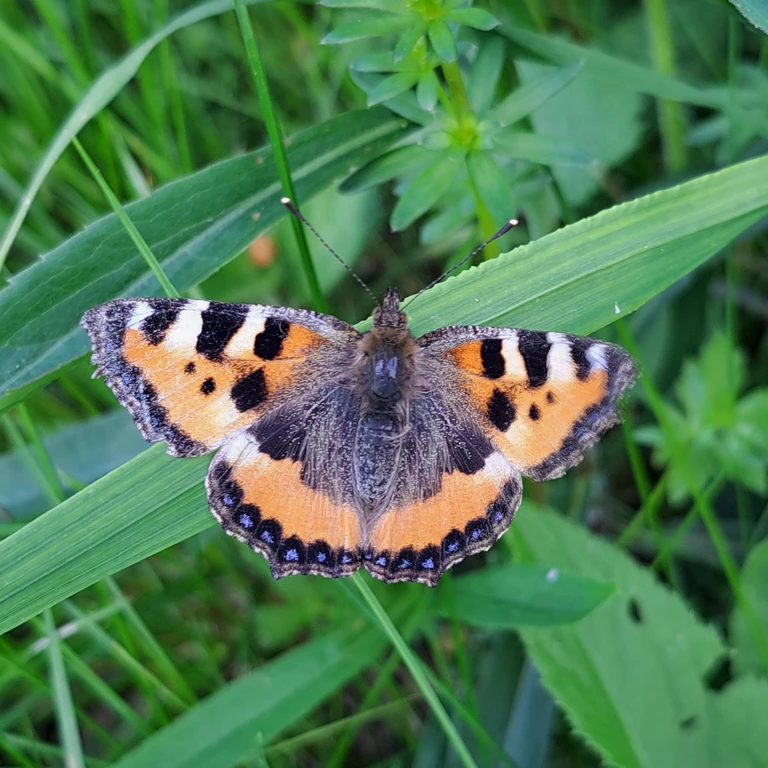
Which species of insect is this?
Aglais urticae
